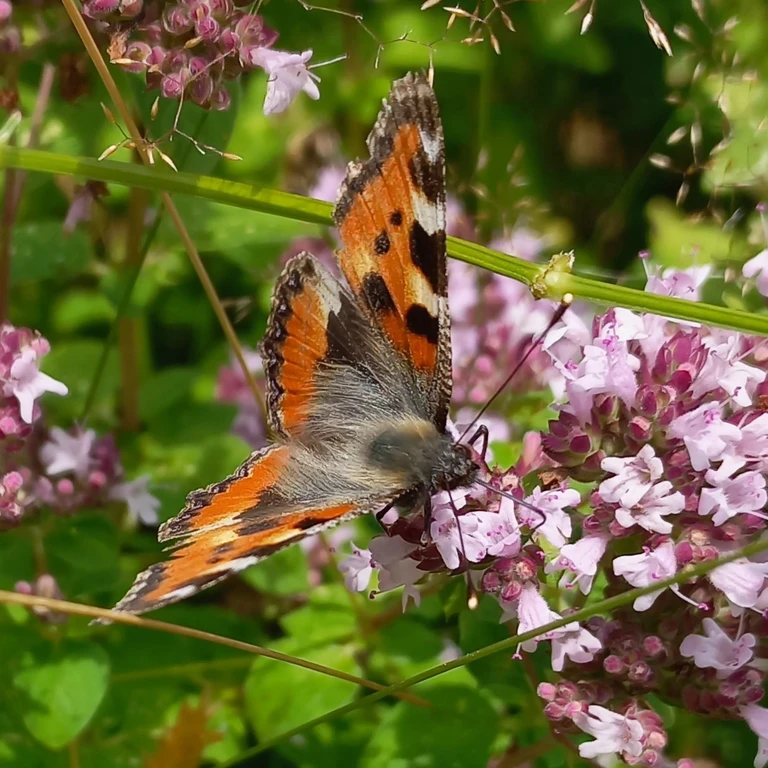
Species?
Aglais urticae
